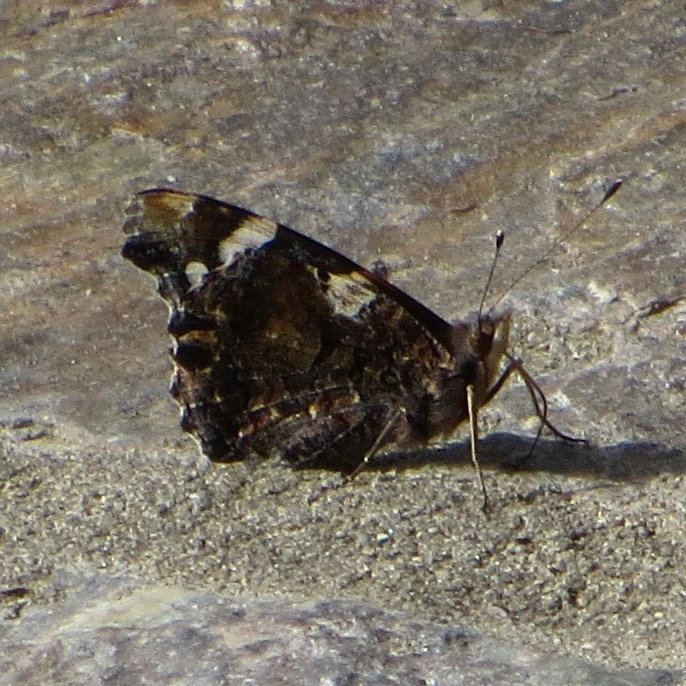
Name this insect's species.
Vanessa atalanta
